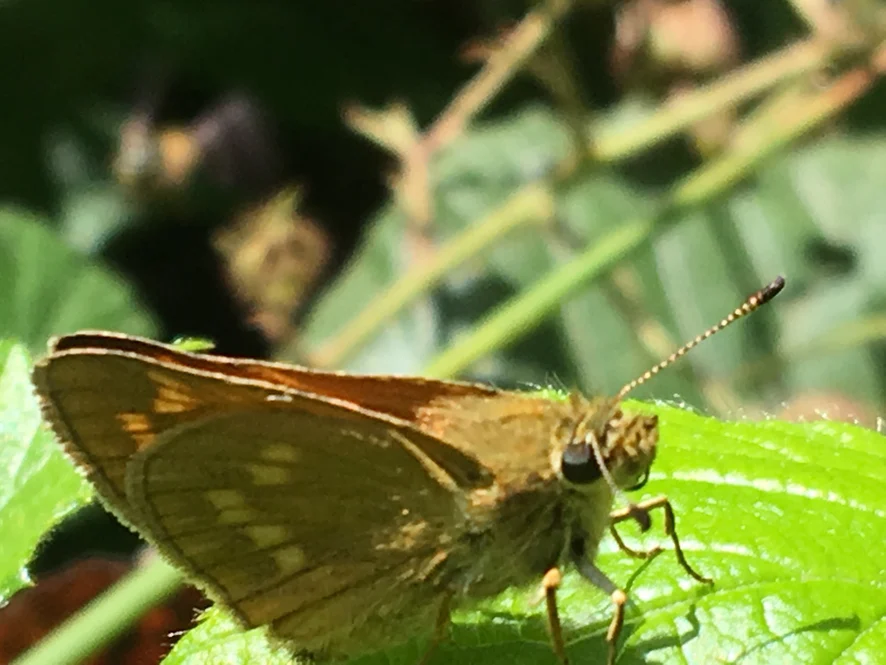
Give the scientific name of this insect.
Ochlodes sylvanus (also Ochlodes venata)
